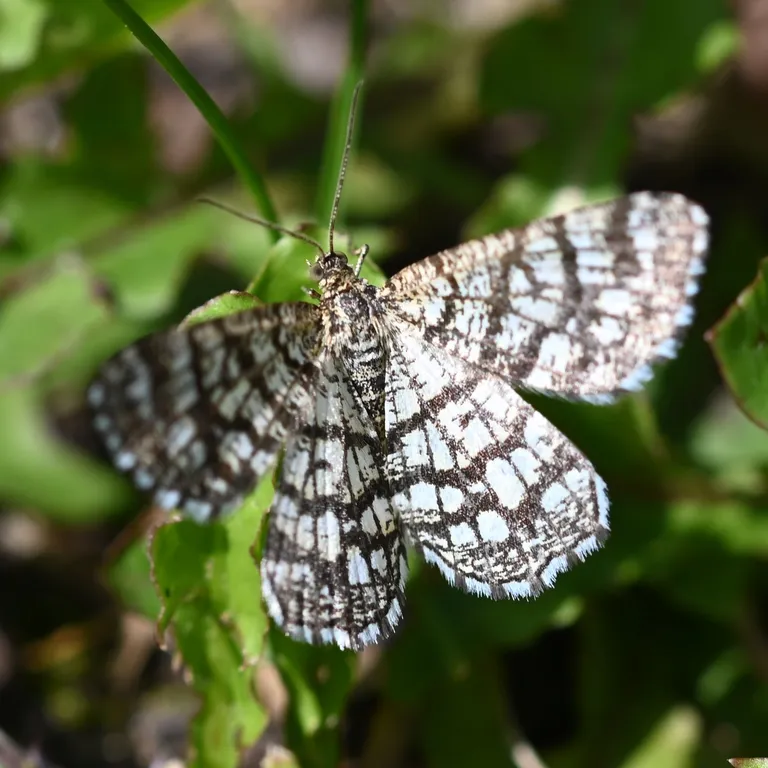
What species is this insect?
Chiasmia clathrata
